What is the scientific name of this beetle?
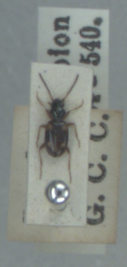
Bembidion quadrimaculatum
